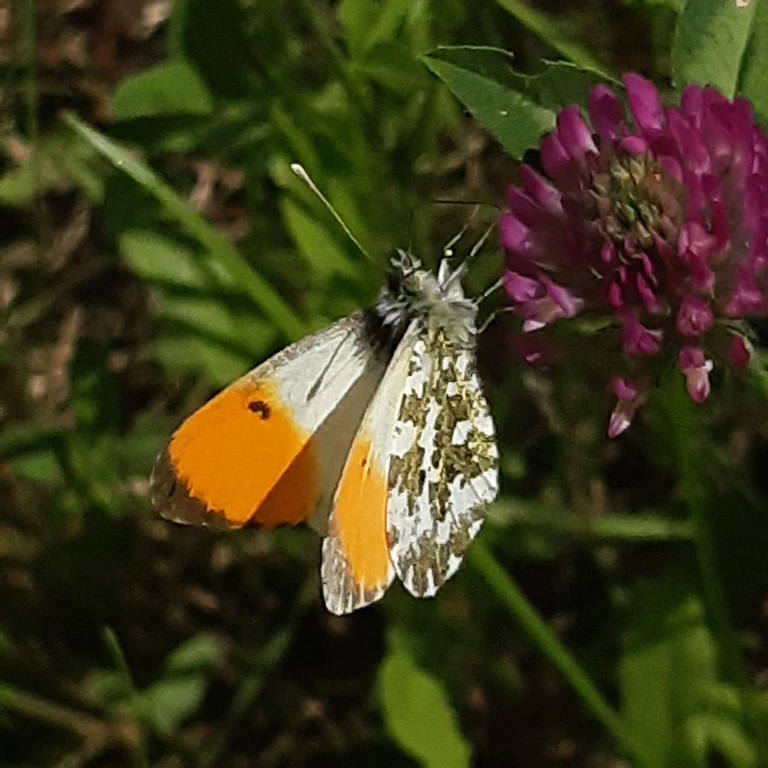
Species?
Anthocharis cardamines
